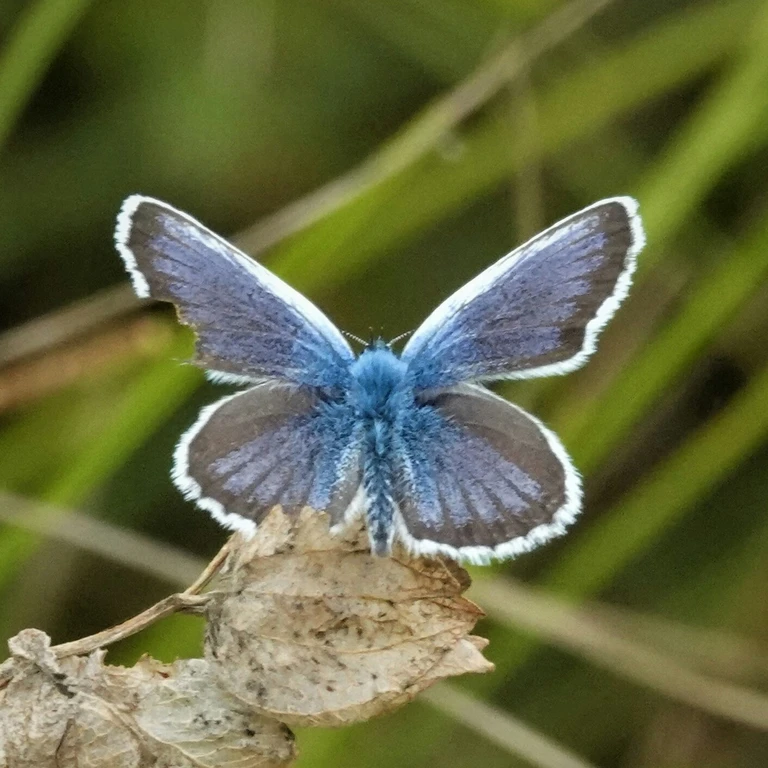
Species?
Plebejus argus
